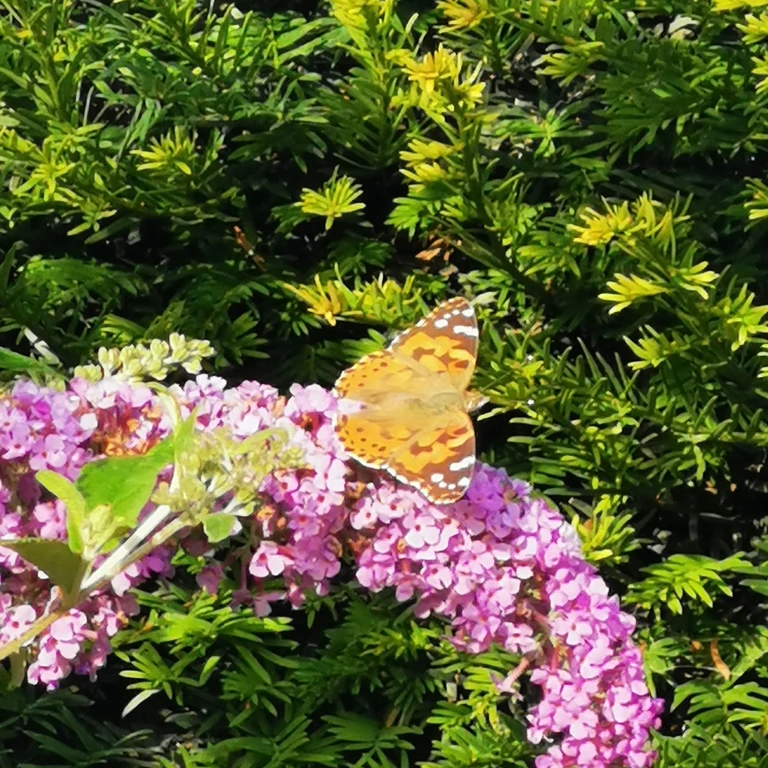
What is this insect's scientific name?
Vanessa cardui
